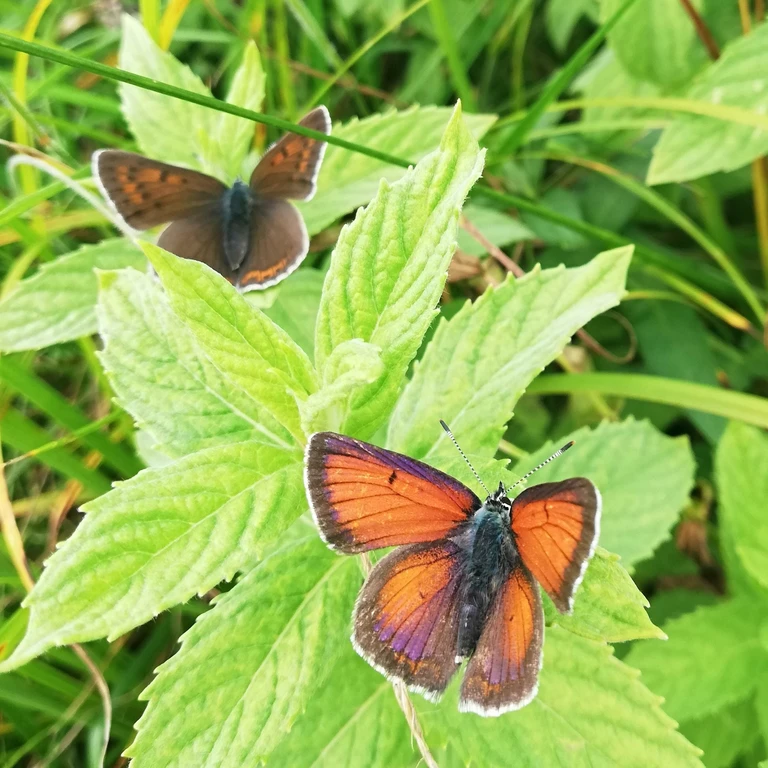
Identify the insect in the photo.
Lycaena hippothoe (also Palaeochrysophanus hippothoe)
